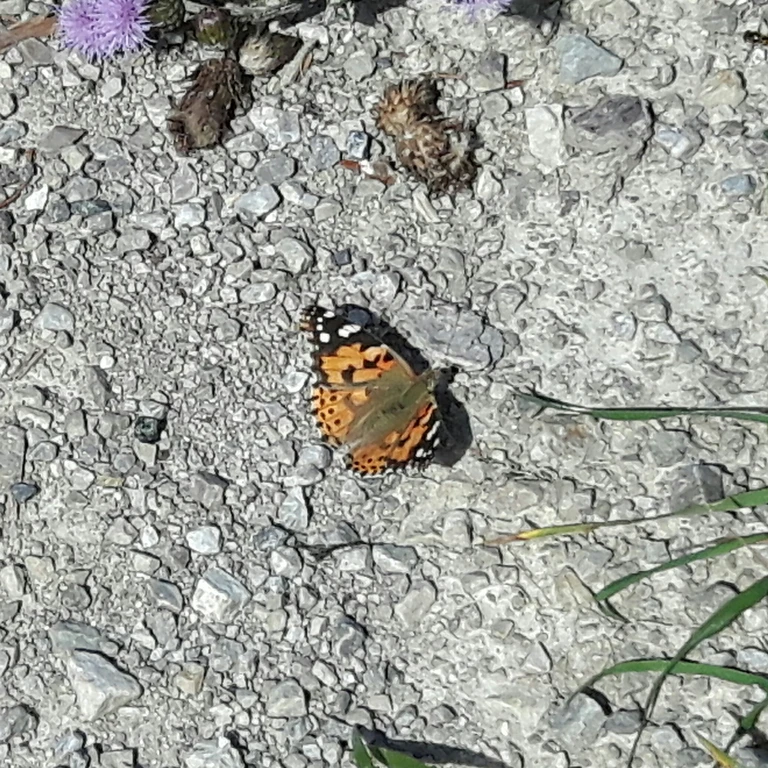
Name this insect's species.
Vanessa cardui
